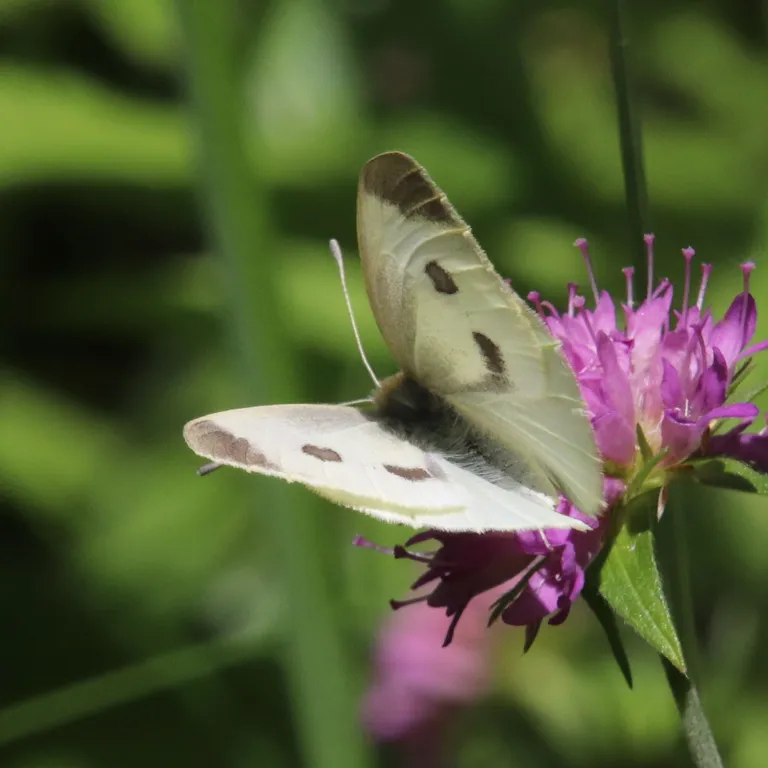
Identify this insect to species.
Pieris rapae
